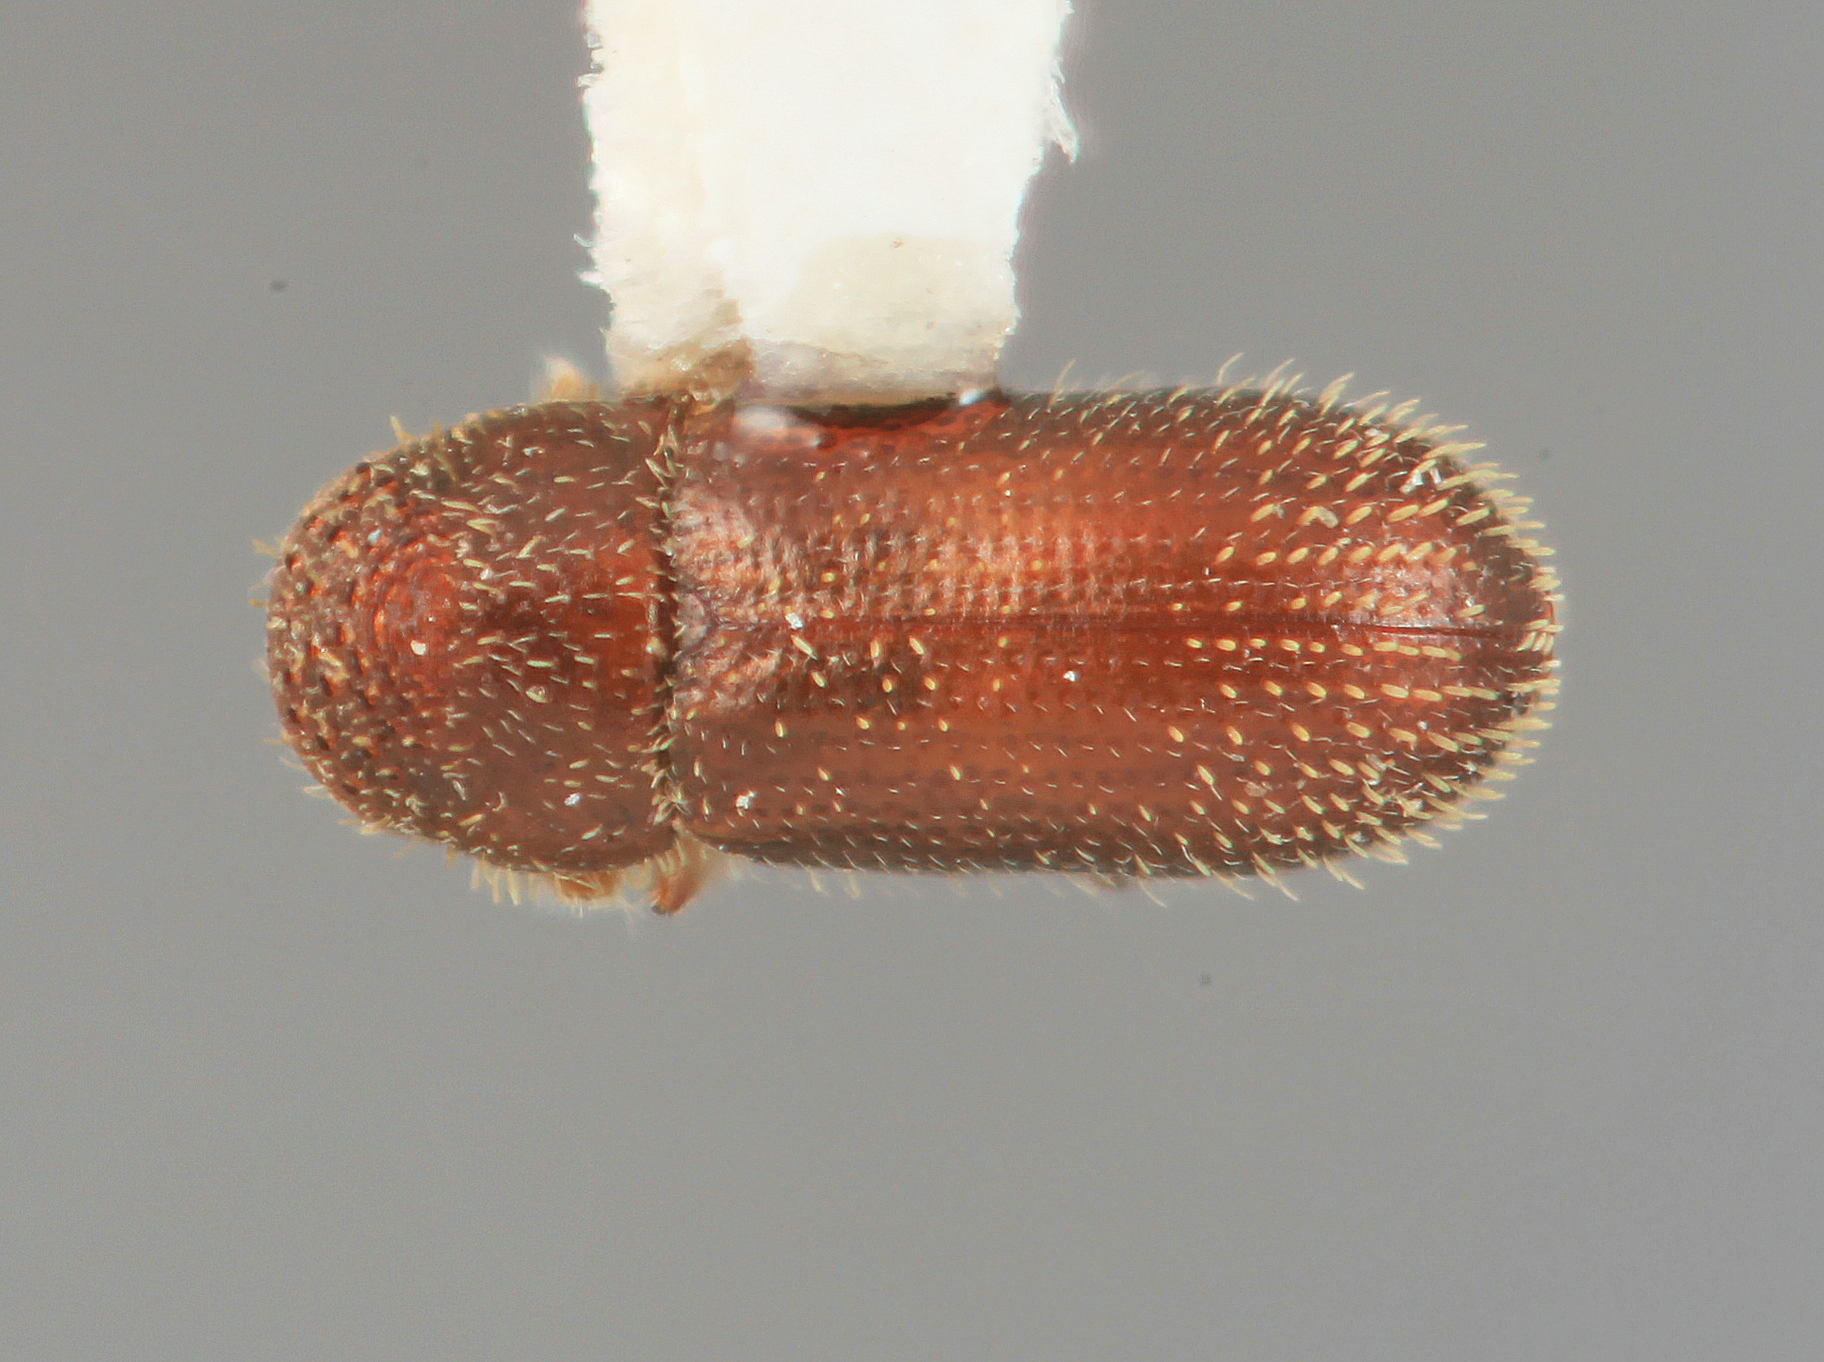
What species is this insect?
Thysanoes berbericolens
